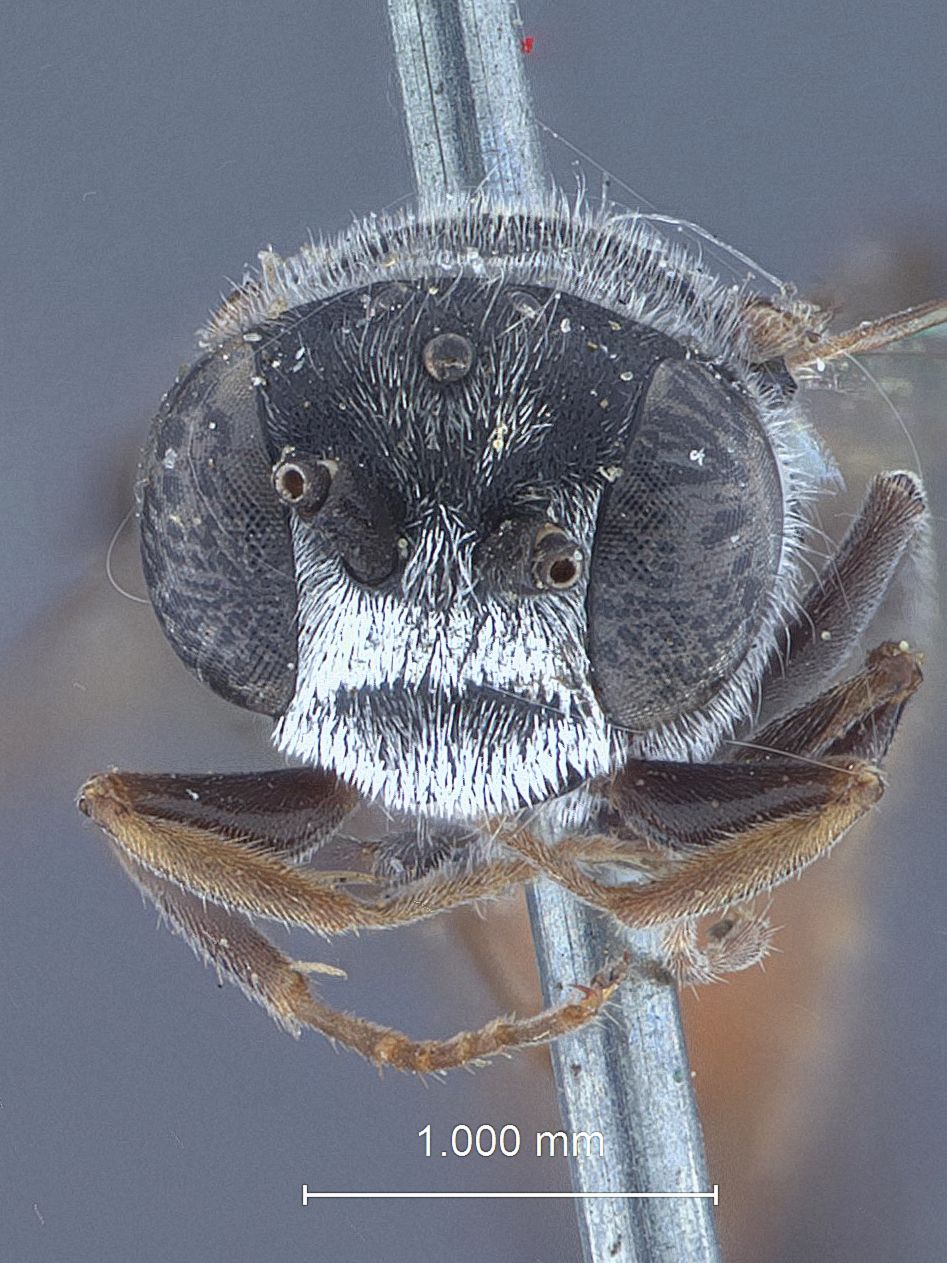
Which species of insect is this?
Psen punctifrons
